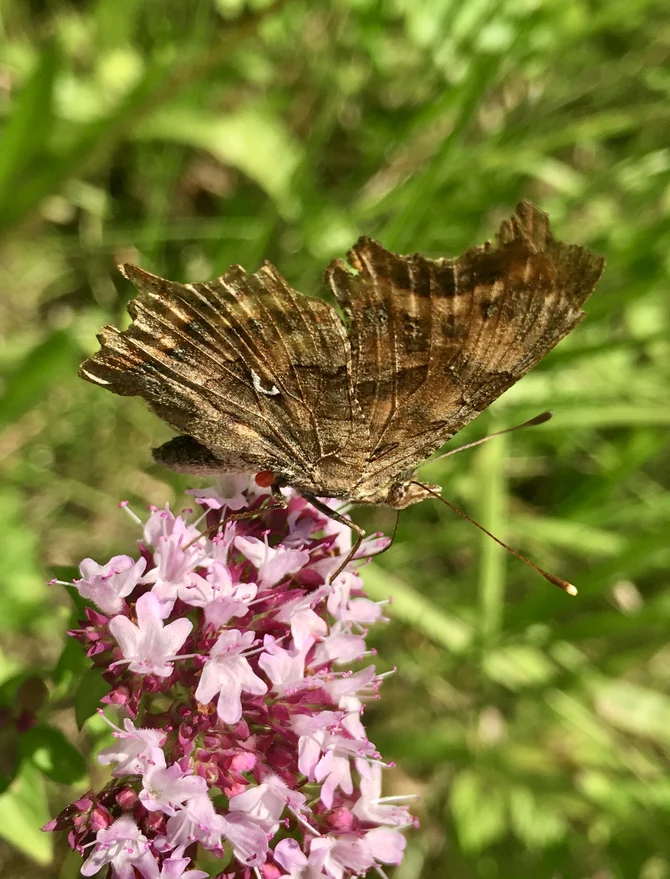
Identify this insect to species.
Polygonia c-album
